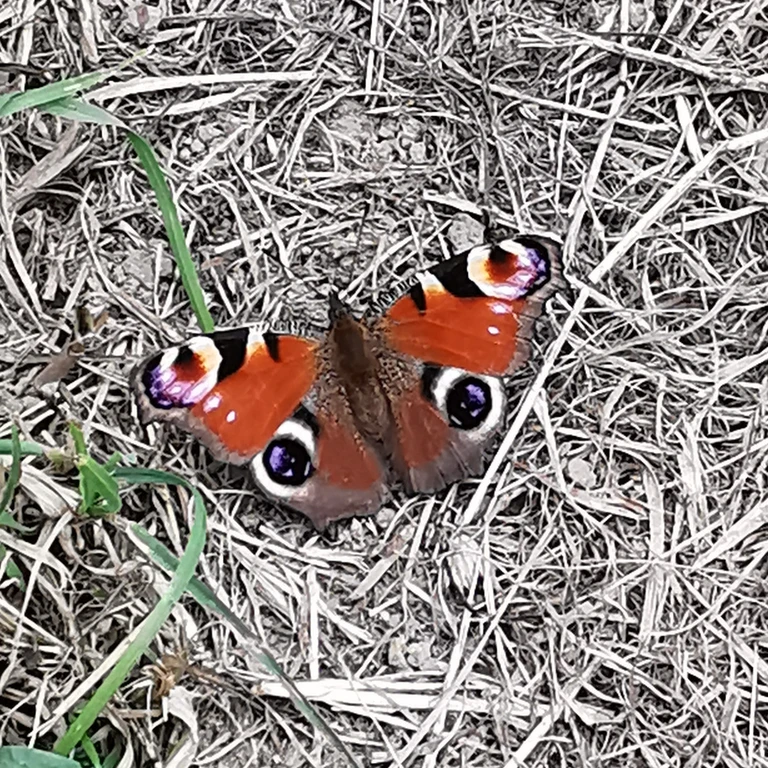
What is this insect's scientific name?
Aglais io
